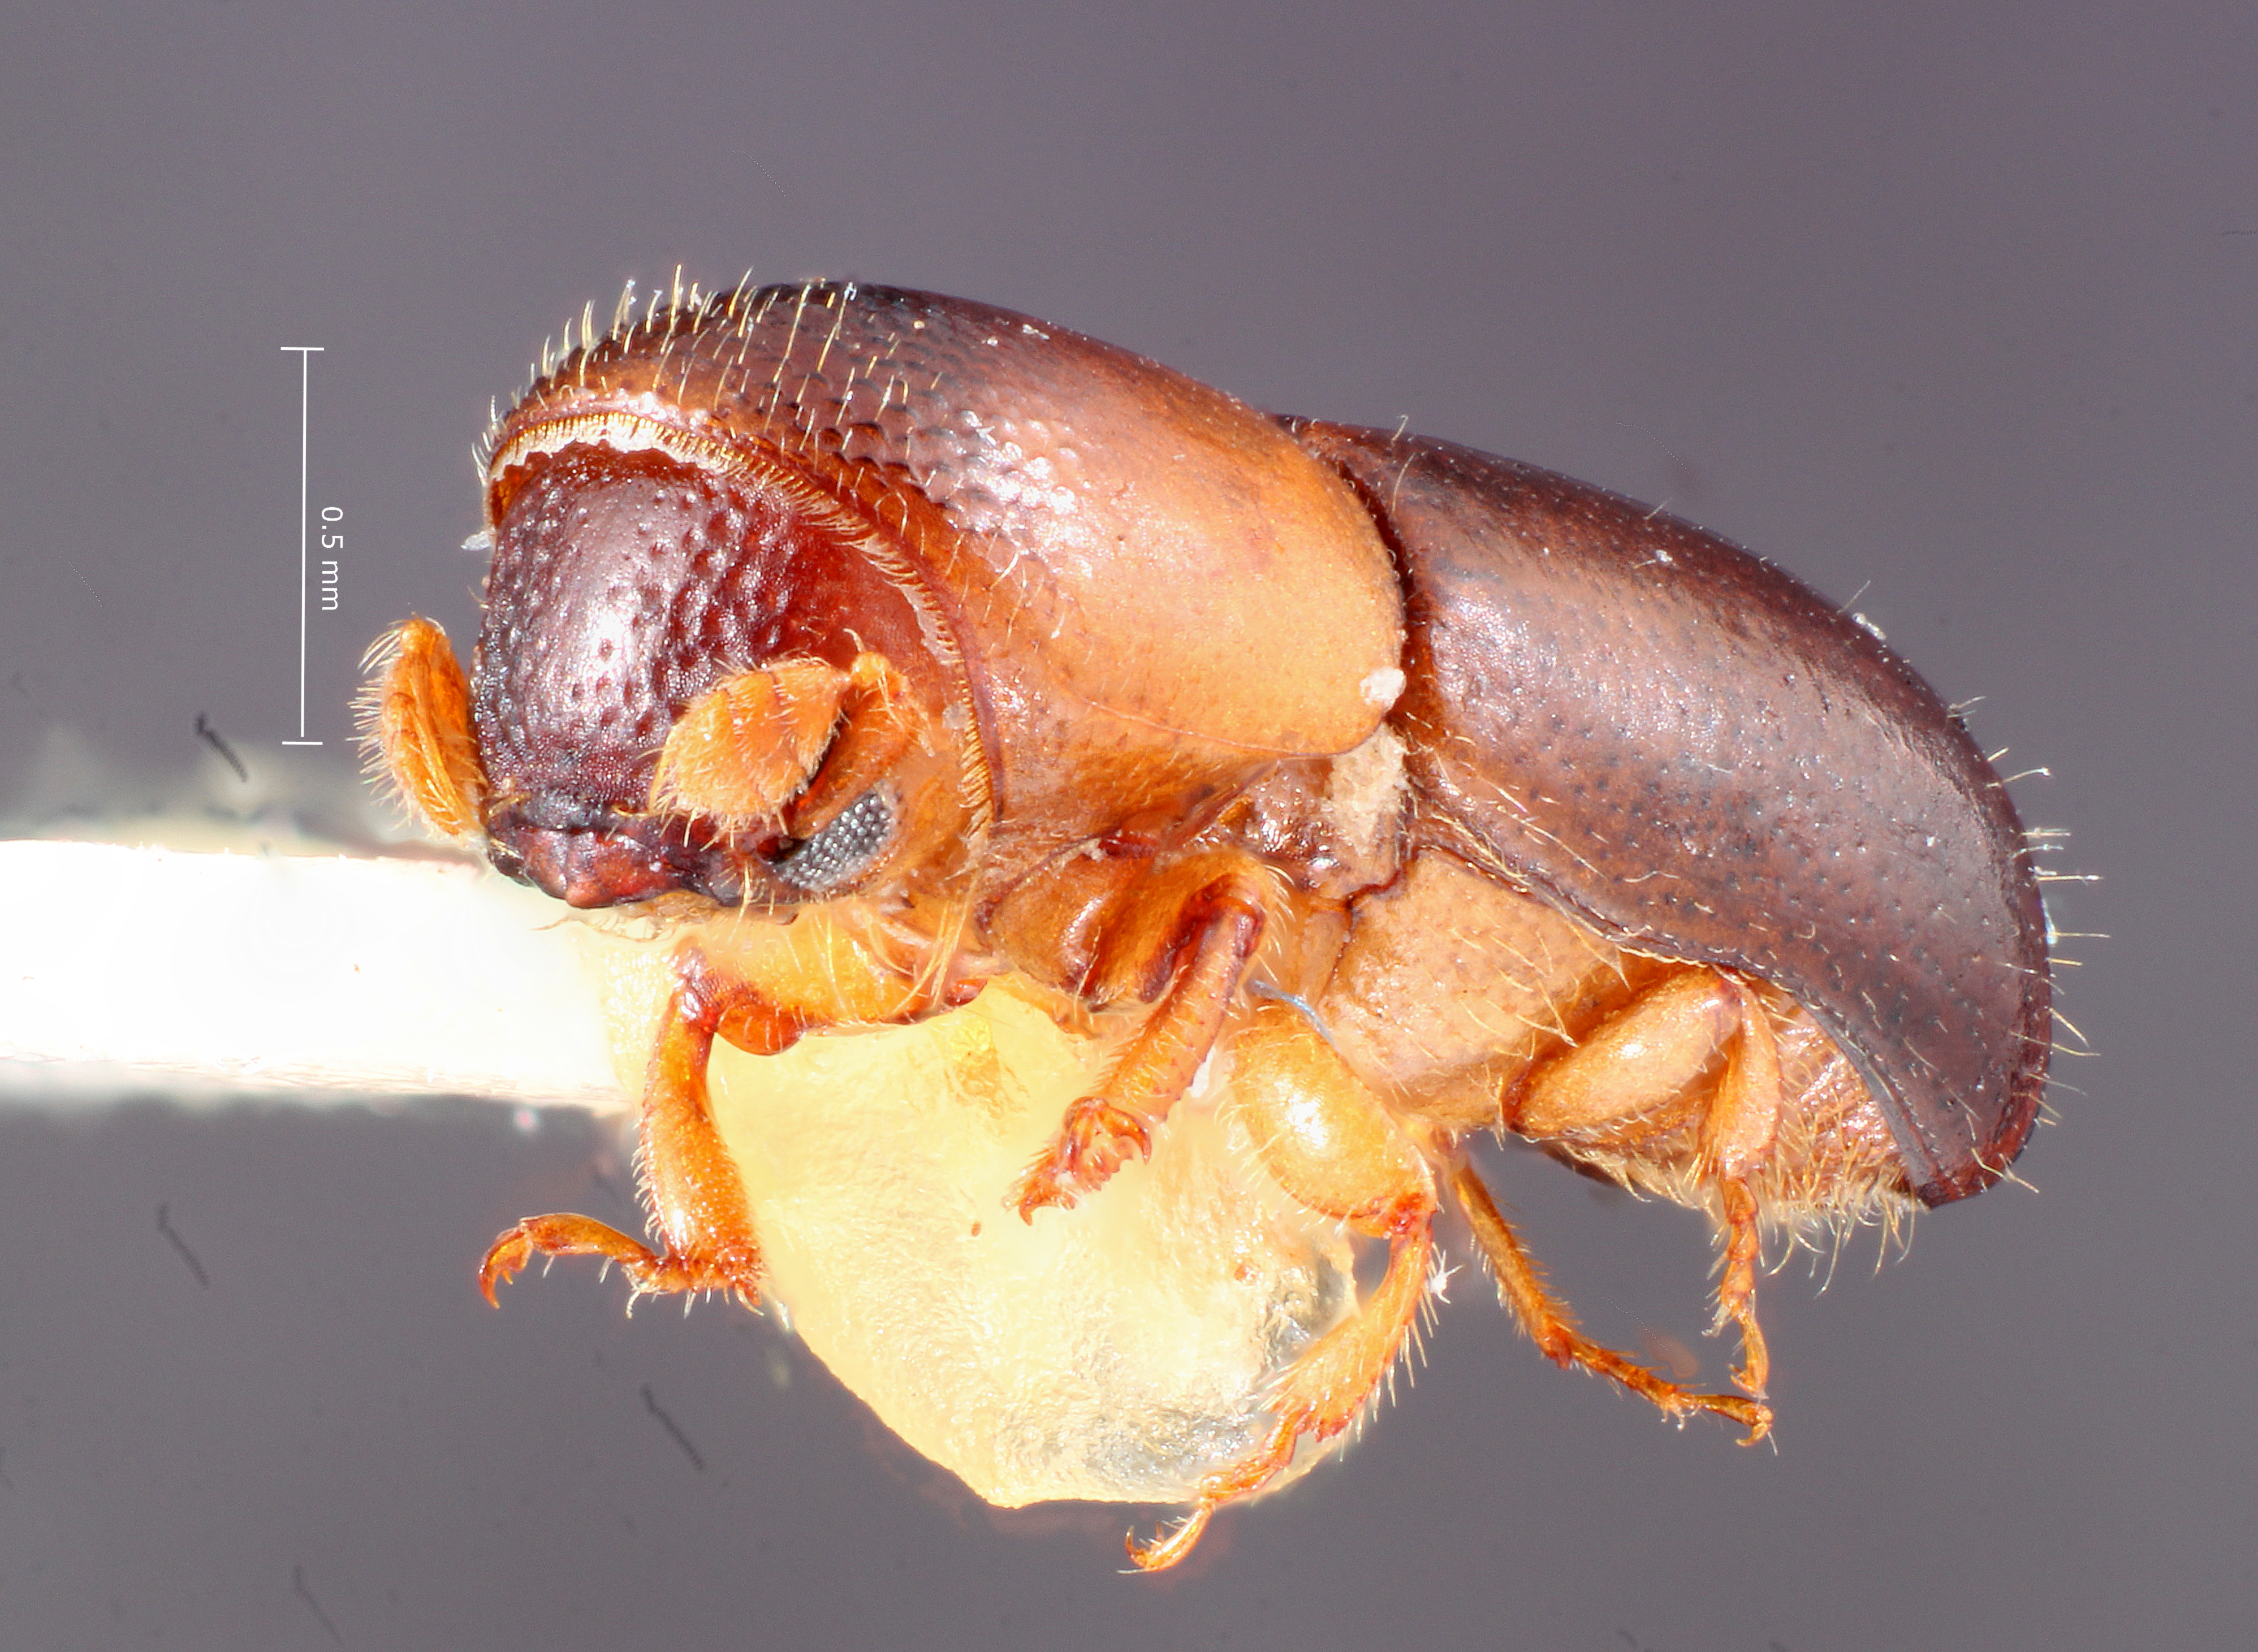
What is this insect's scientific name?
Monarthrum obscurum
